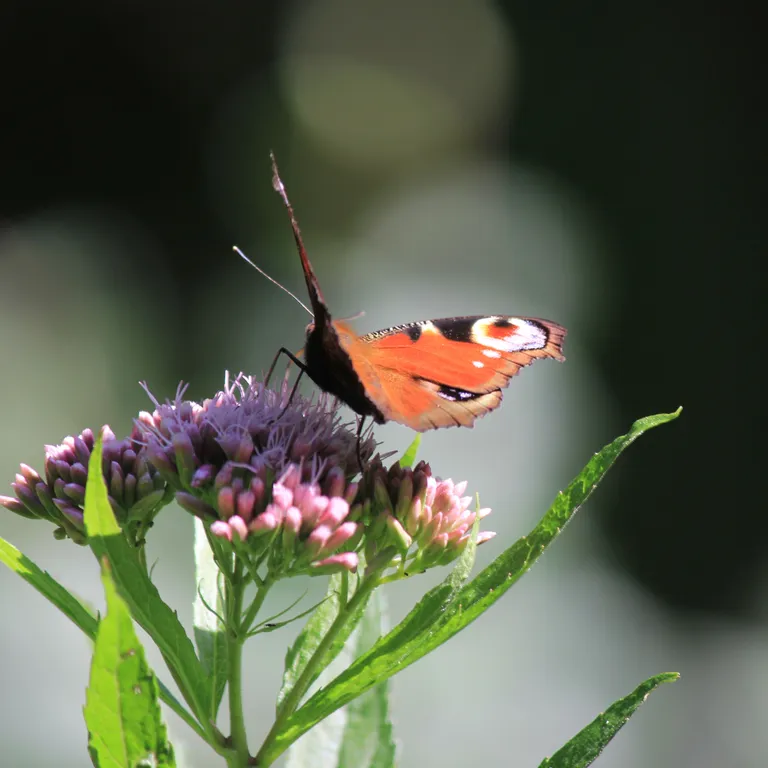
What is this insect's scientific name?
Aglais io
